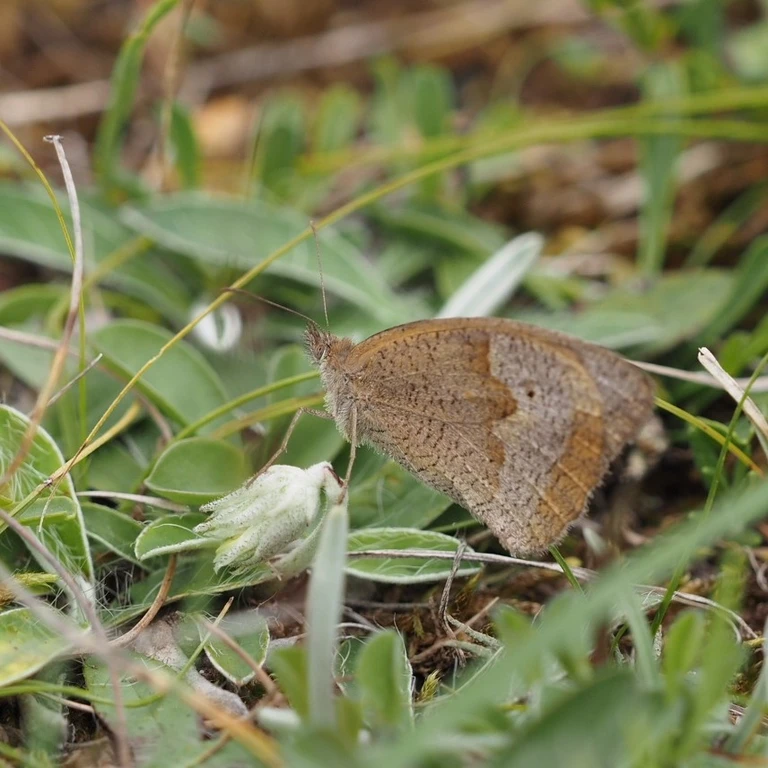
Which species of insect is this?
Maniola jurtina
